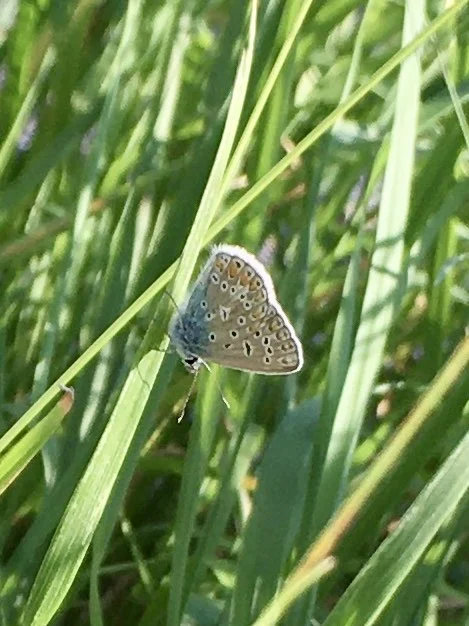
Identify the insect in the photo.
Polyommatus icarus
